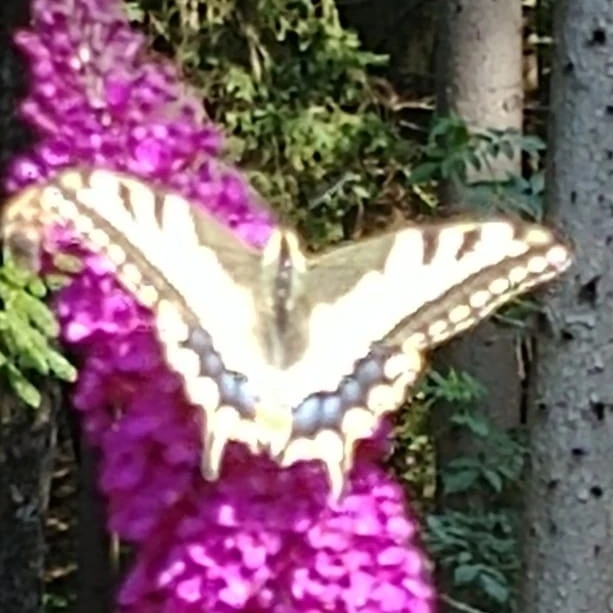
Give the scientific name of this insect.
Papilio machaon
